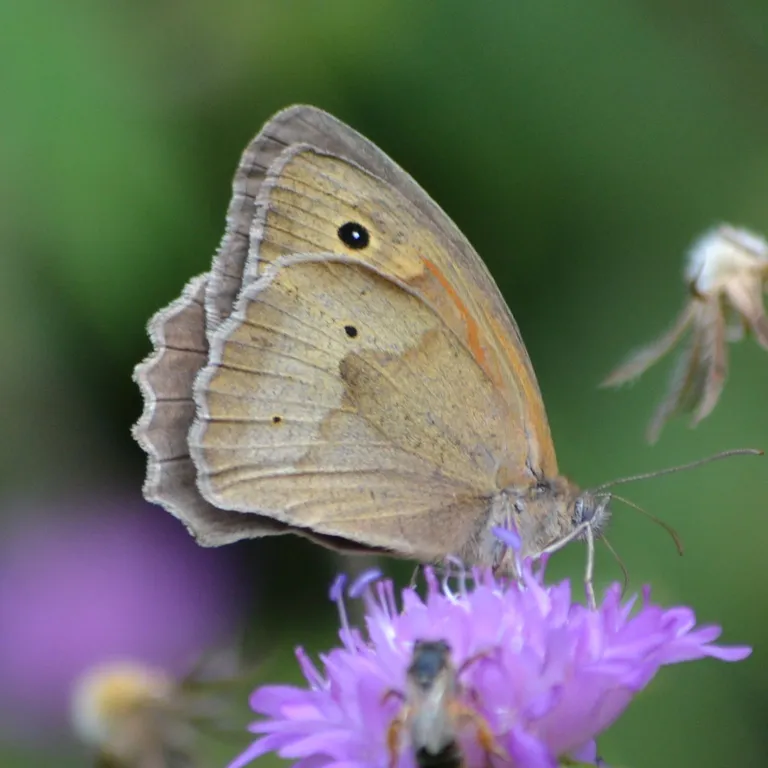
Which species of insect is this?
Maniola jurtina
